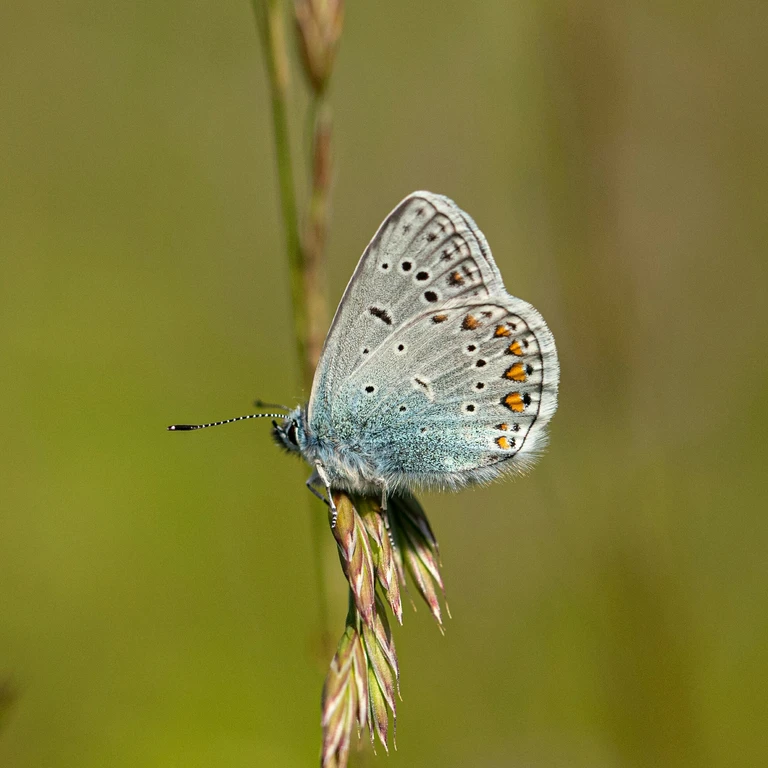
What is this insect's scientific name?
Polyommatus icarus
